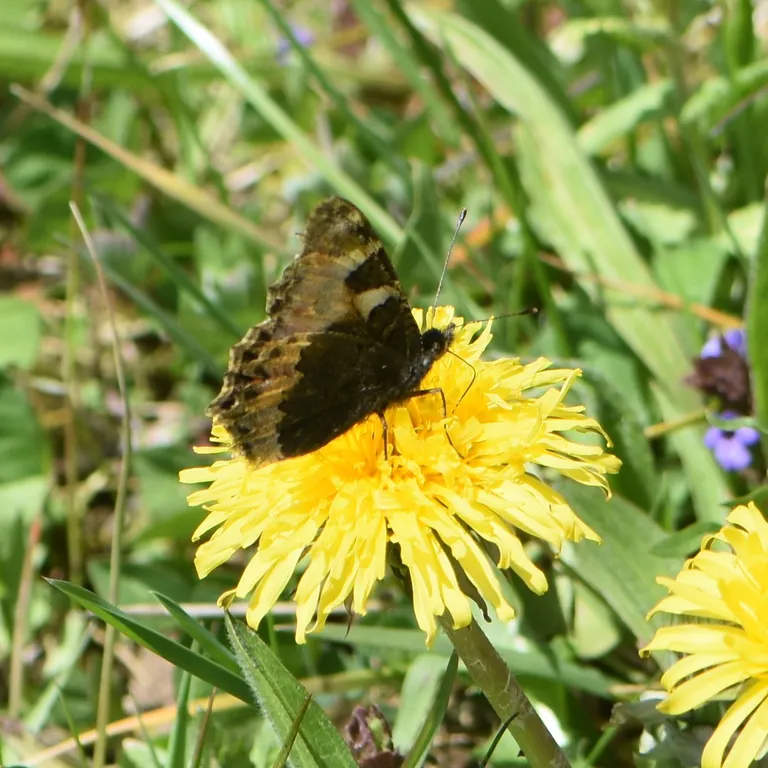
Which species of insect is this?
Aglais urticae
